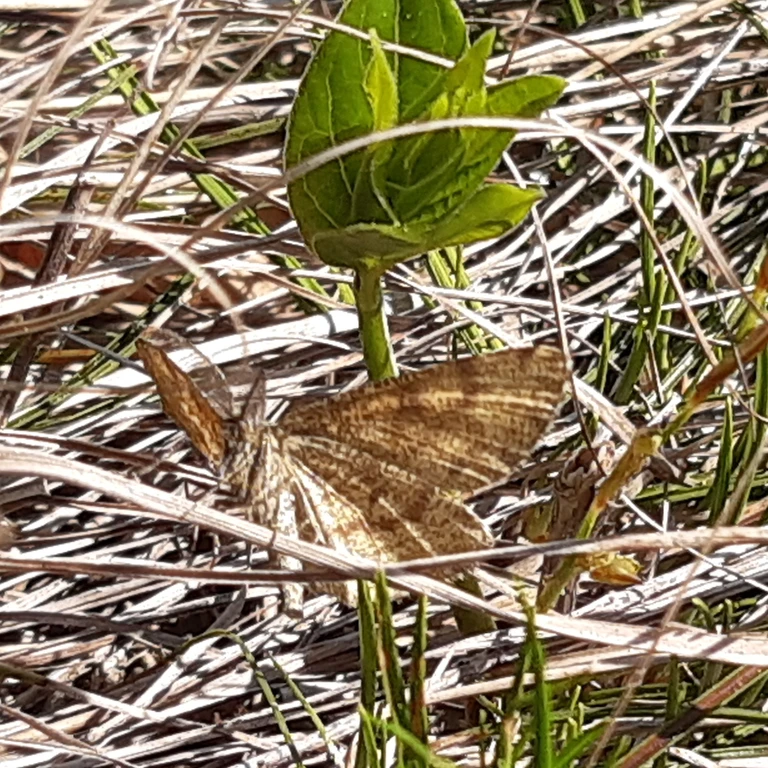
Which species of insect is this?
Ematurga atomaria
